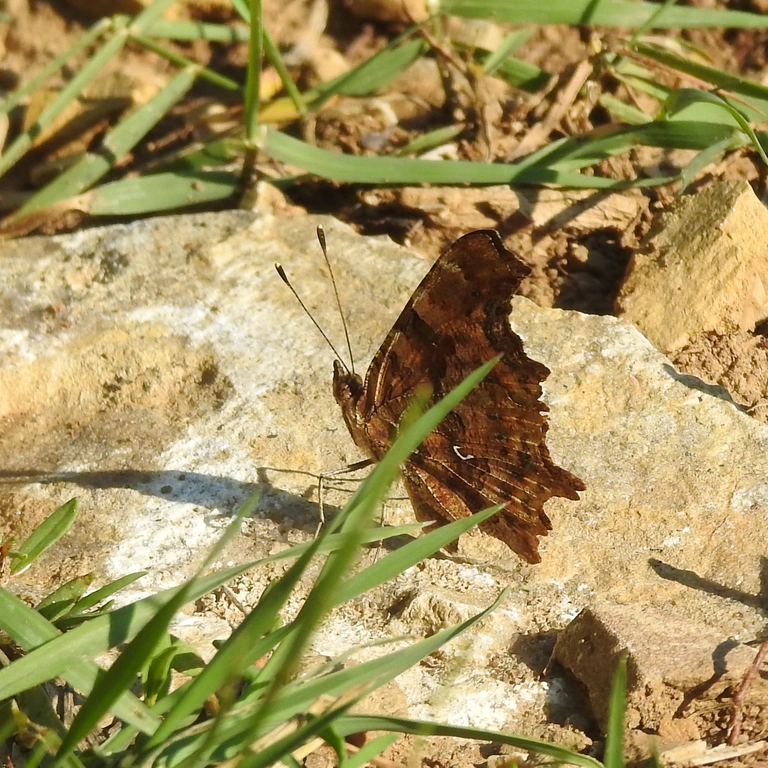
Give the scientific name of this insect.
Polygonia c-album
